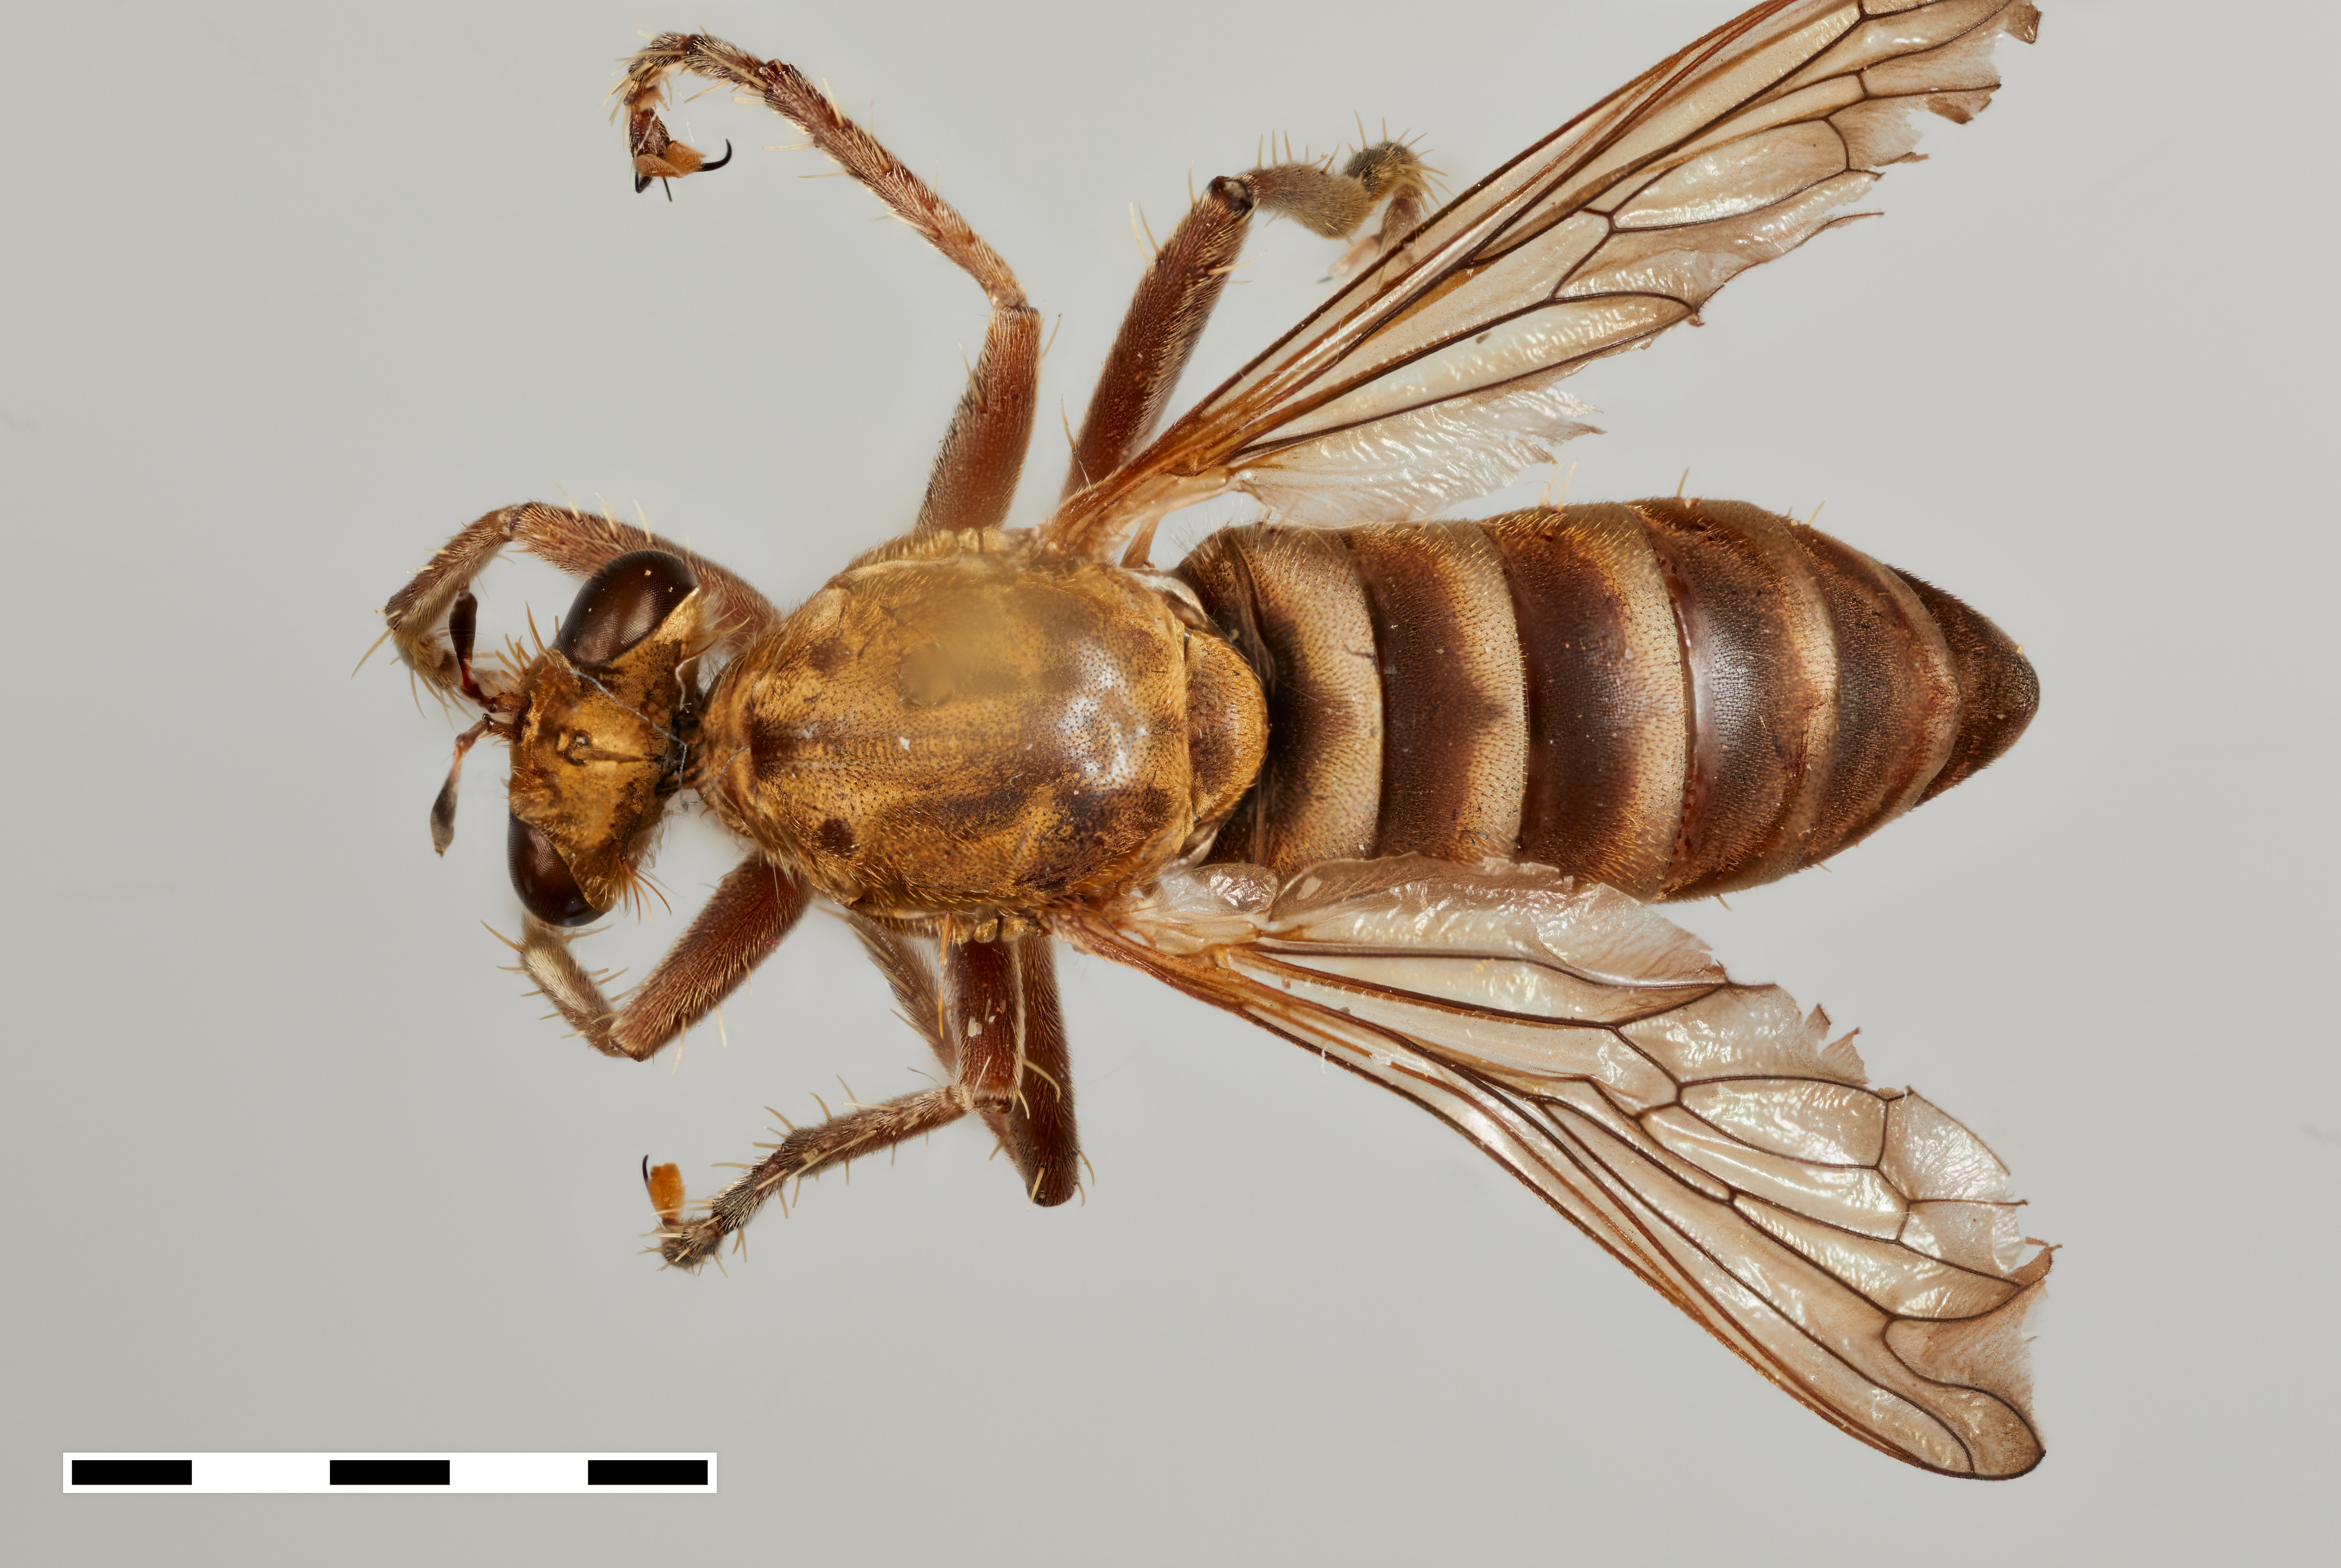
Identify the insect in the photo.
Laphyctis argenteofasciata
